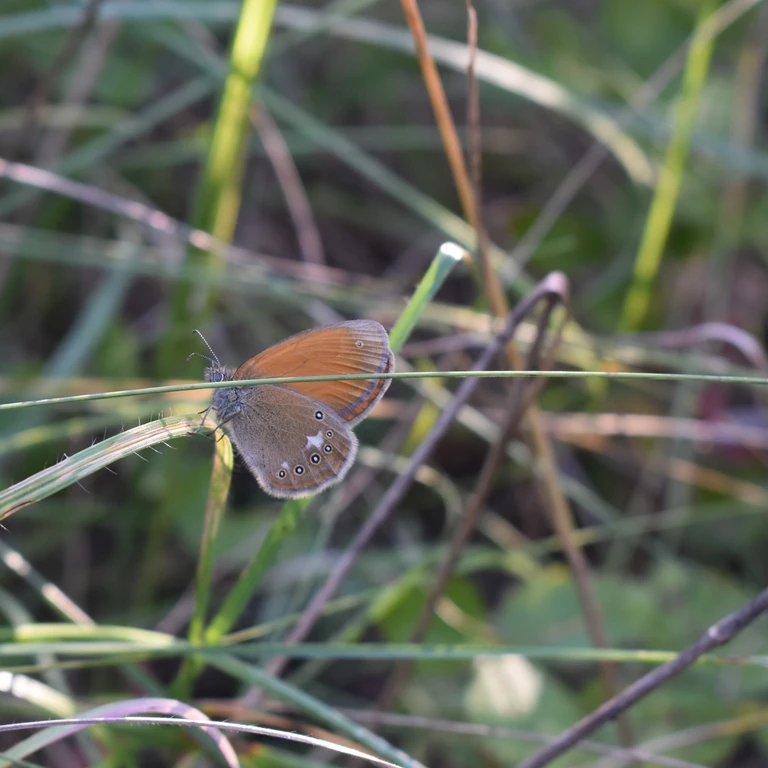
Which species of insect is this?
Coenonympha glycerion (also Coenonympha iphis)
